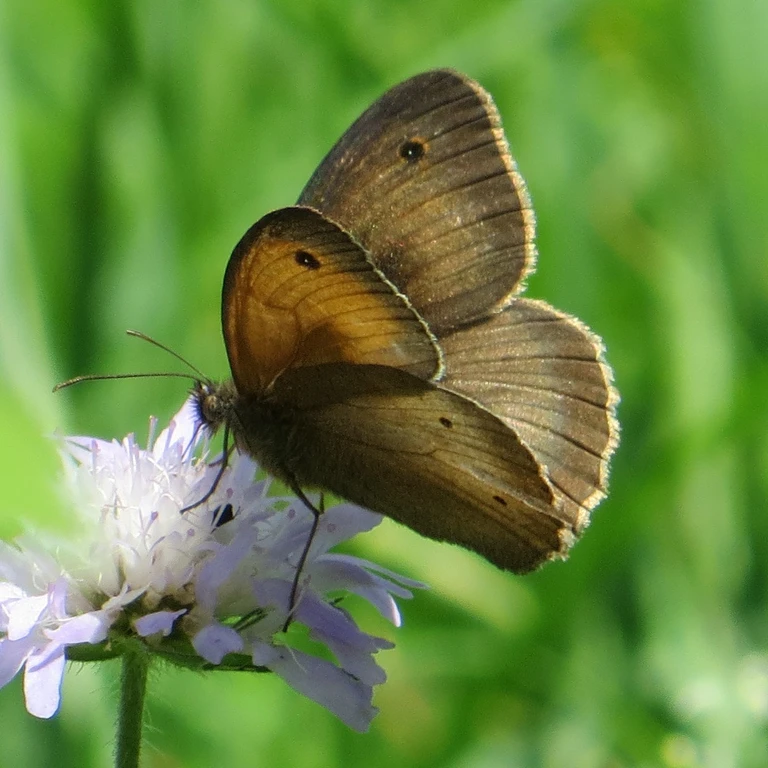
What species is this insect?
Maniola jurtina
